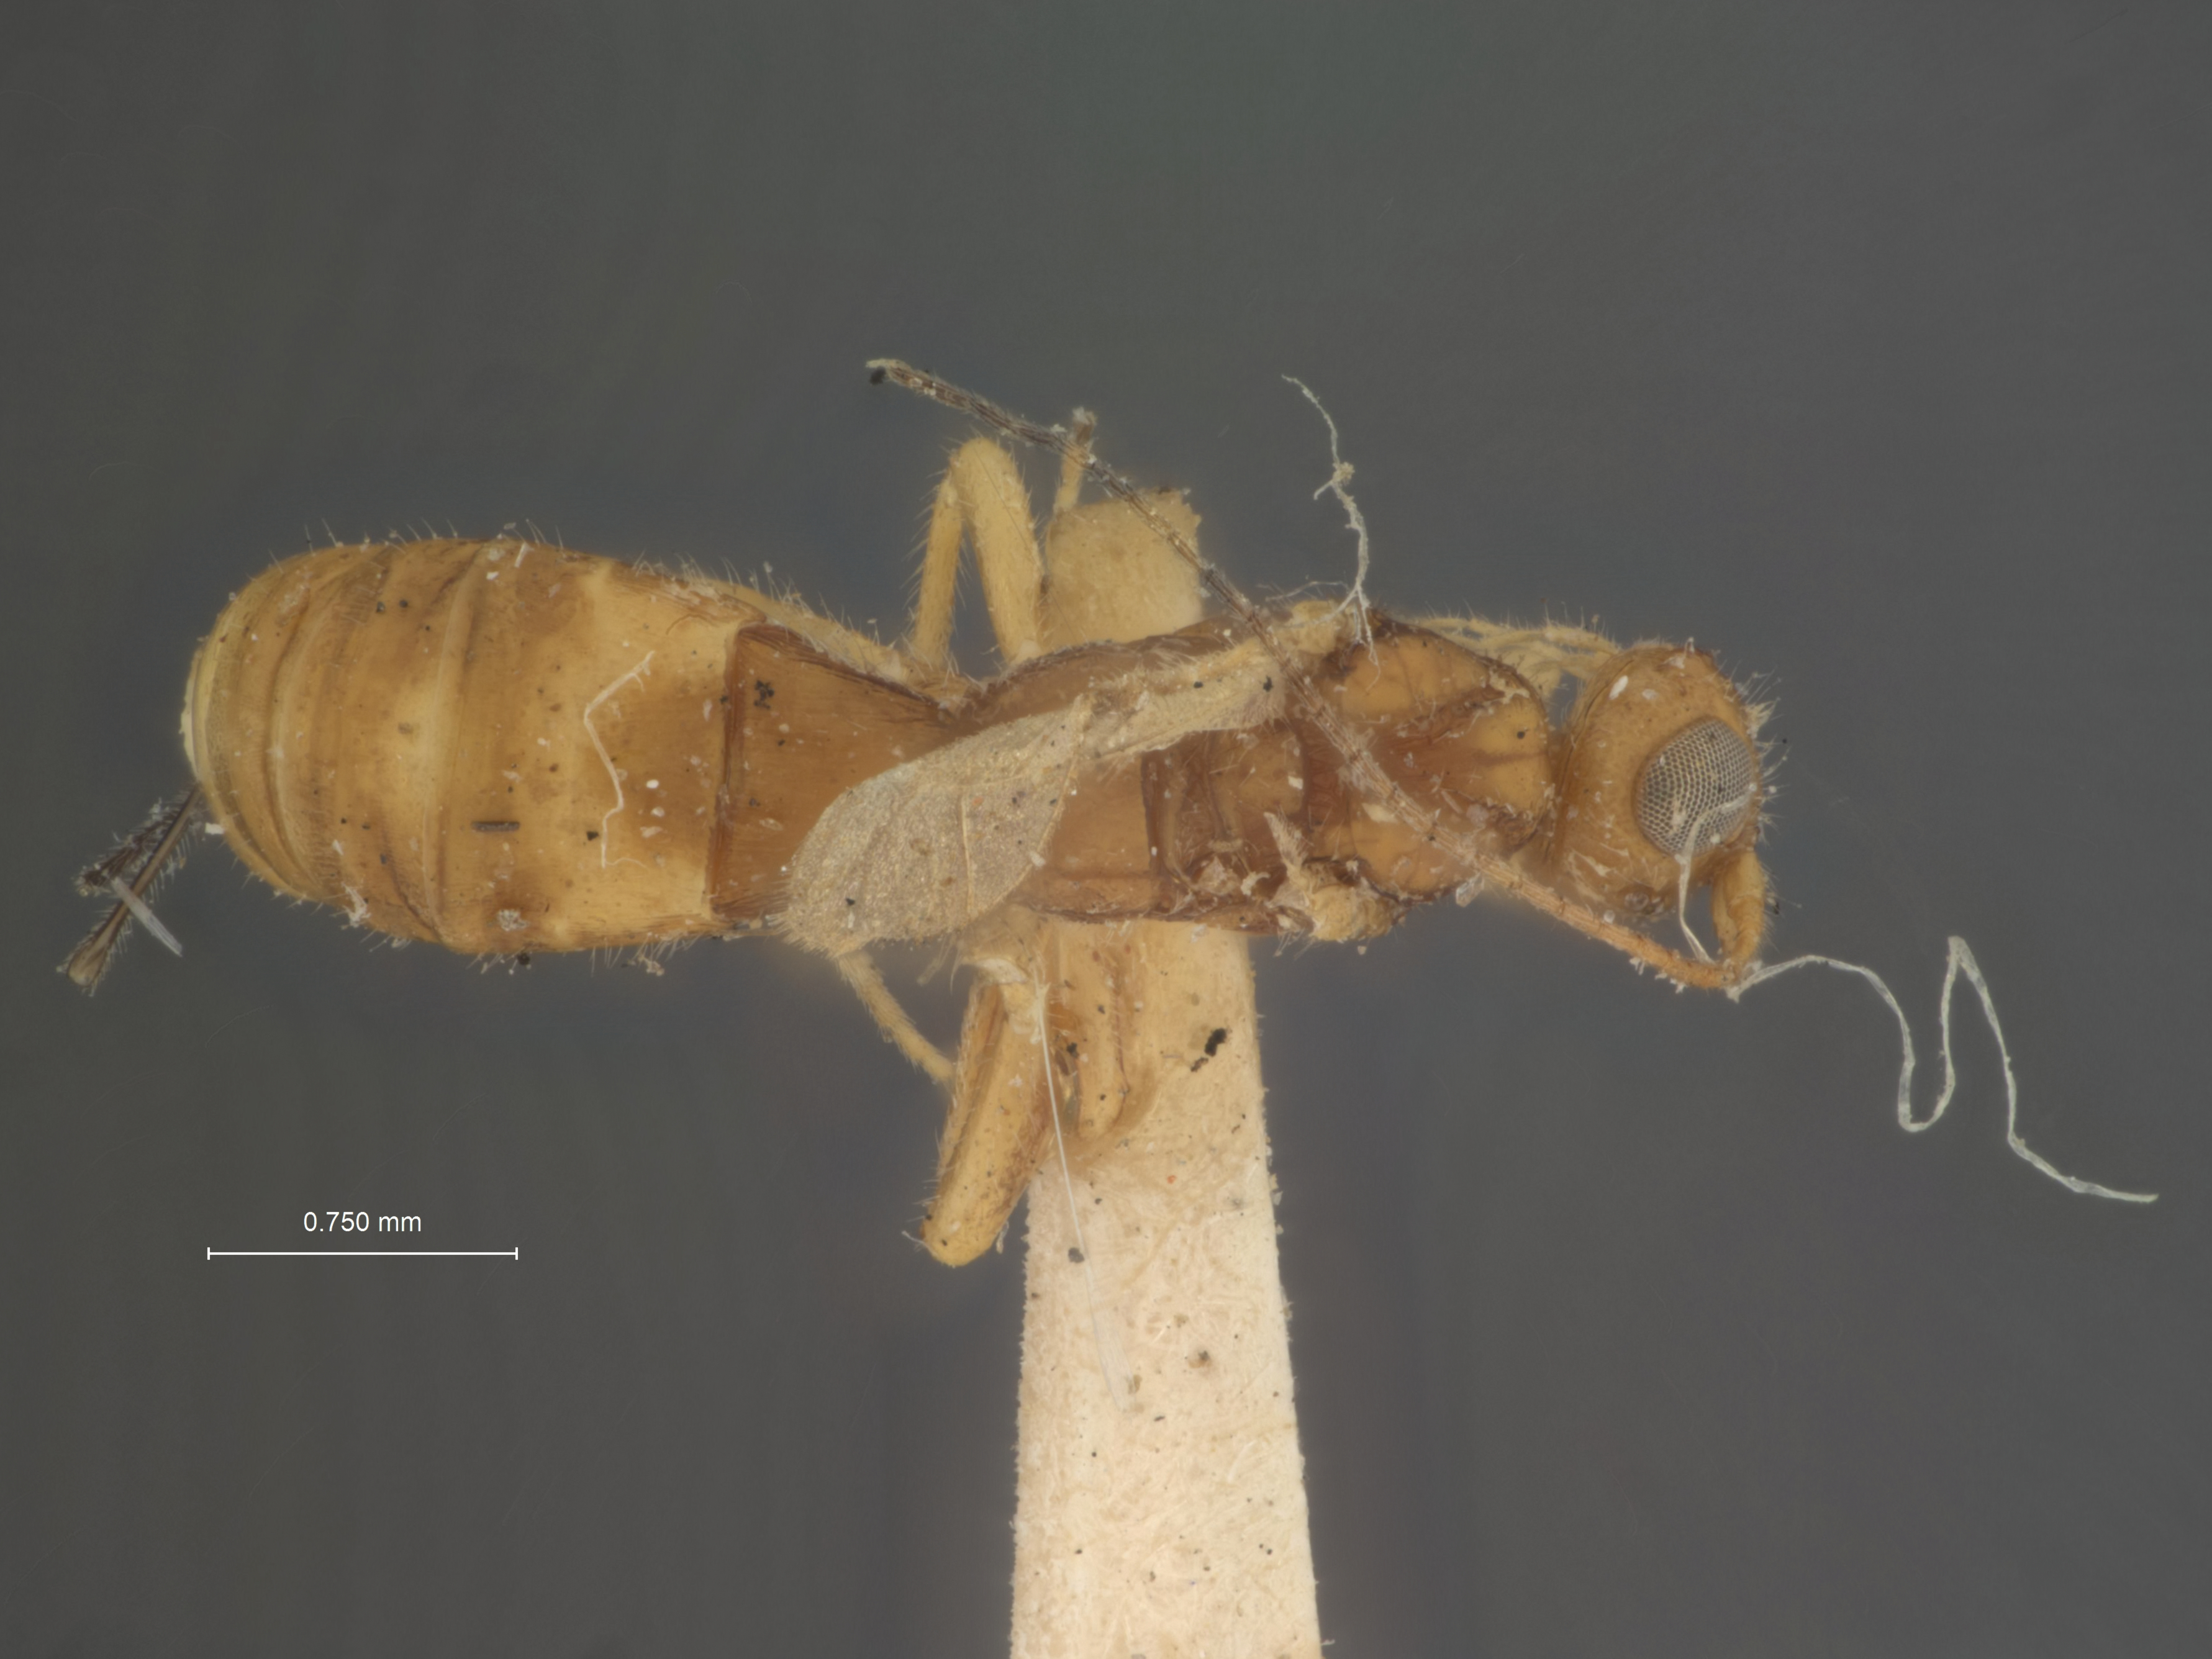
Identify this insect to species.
Exothecus prodoxi
